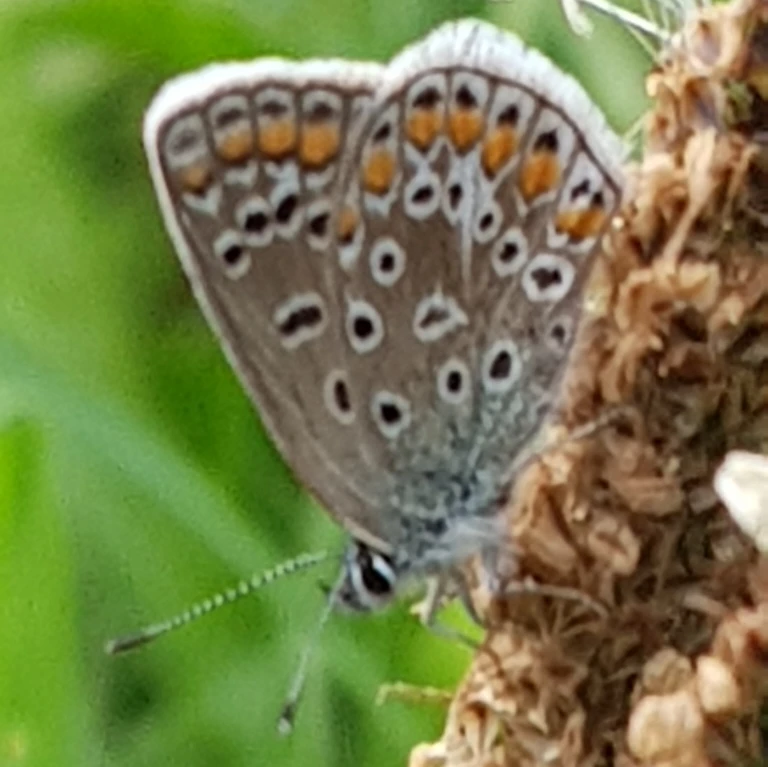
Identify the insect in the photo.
Polyommatus icarus
